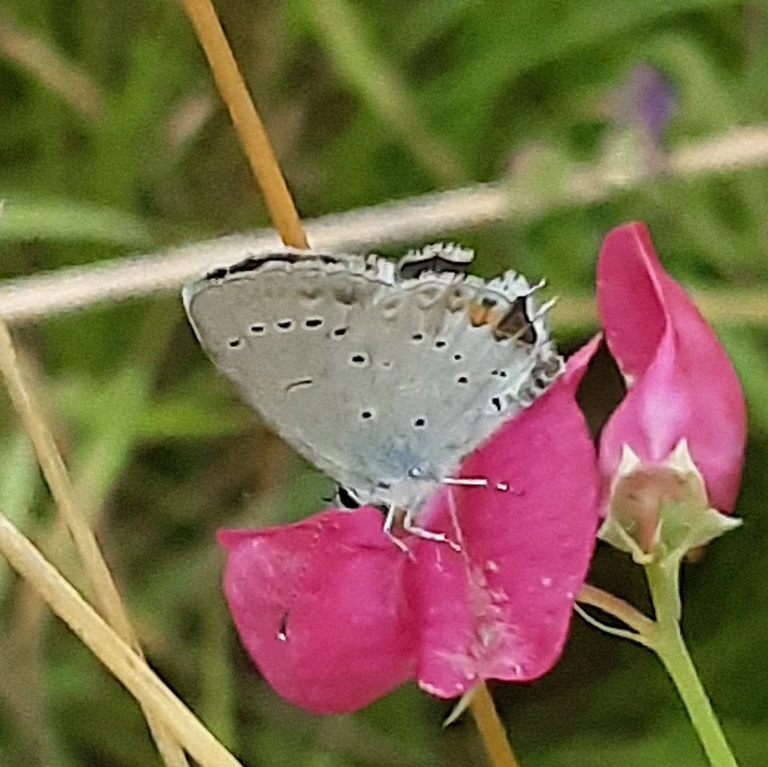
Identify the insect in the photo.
Cupido argiades (also Elkalyce argiades)
